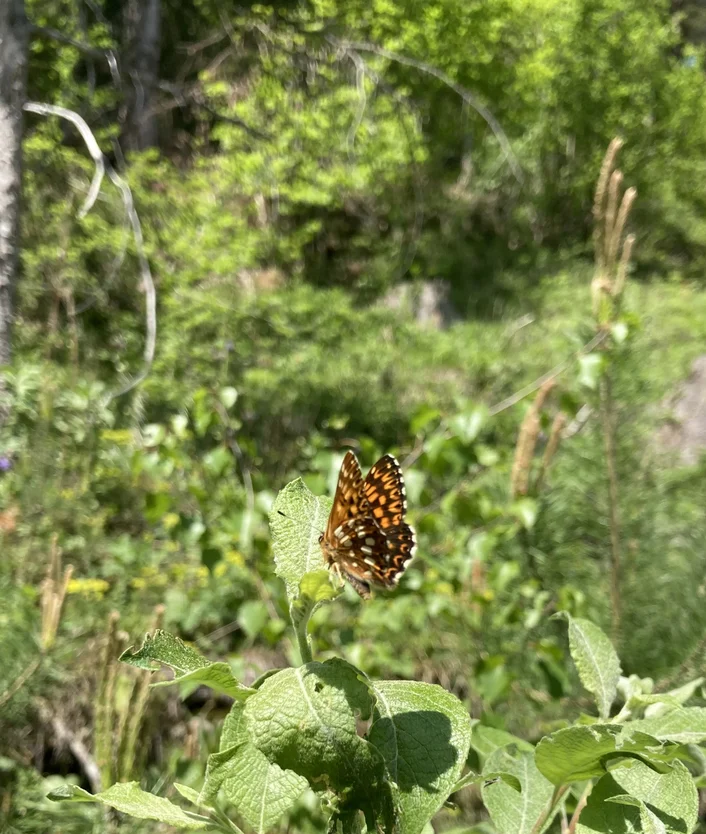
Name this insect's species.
Hamearis lucina
